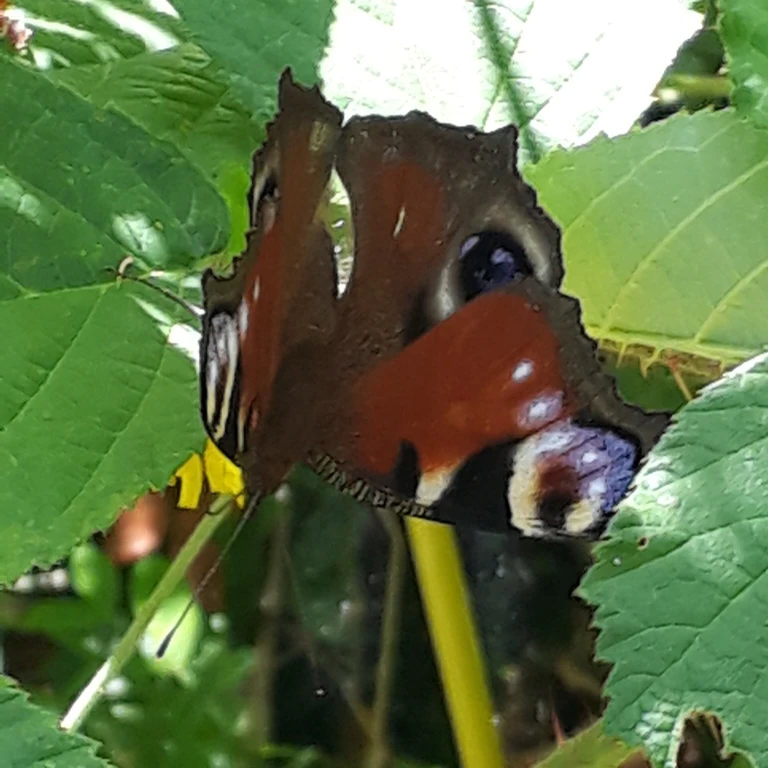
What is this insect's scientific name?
Aglais io
